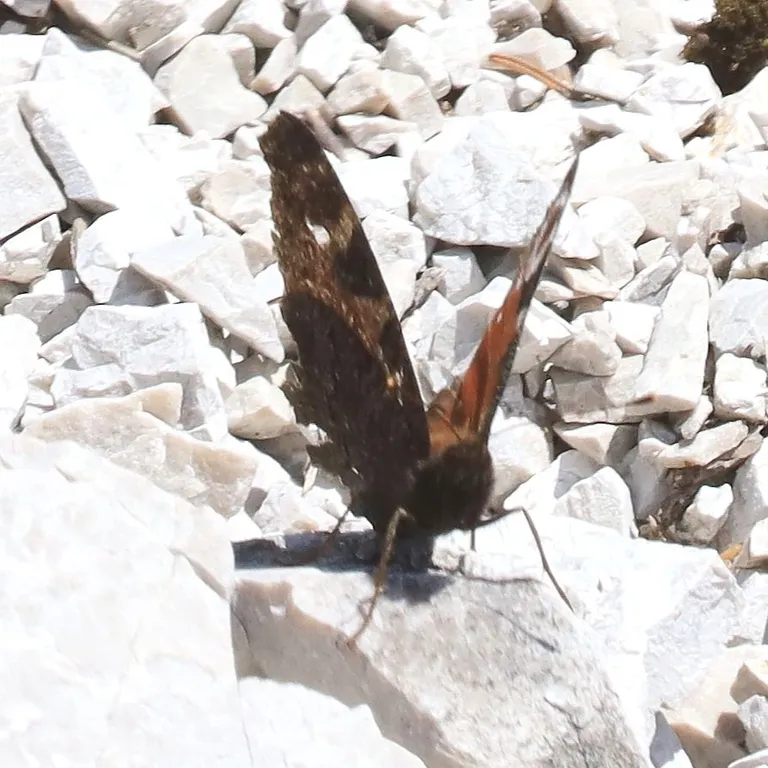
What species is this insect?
Aglais io
